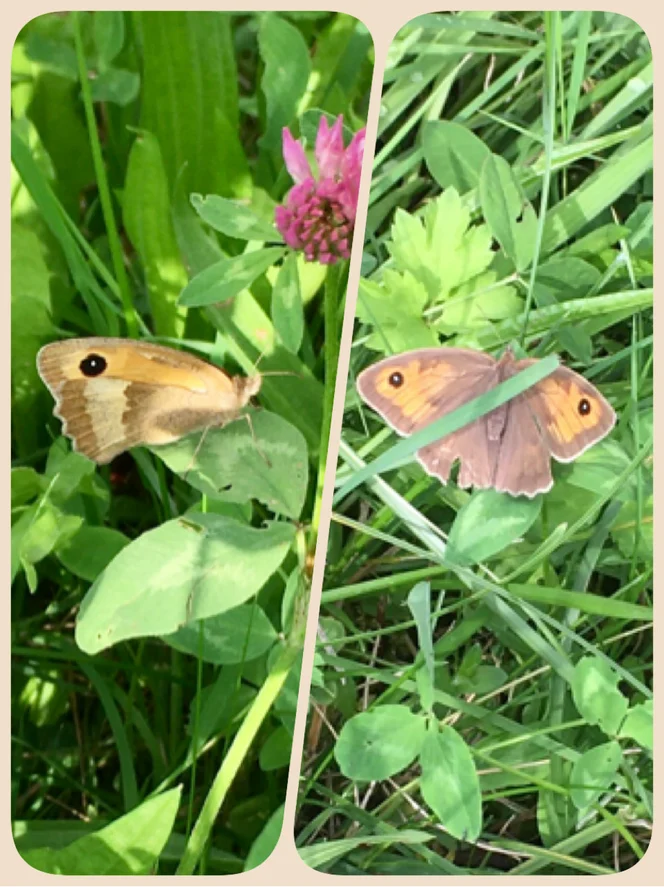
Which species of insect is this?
Maniola jurtina
